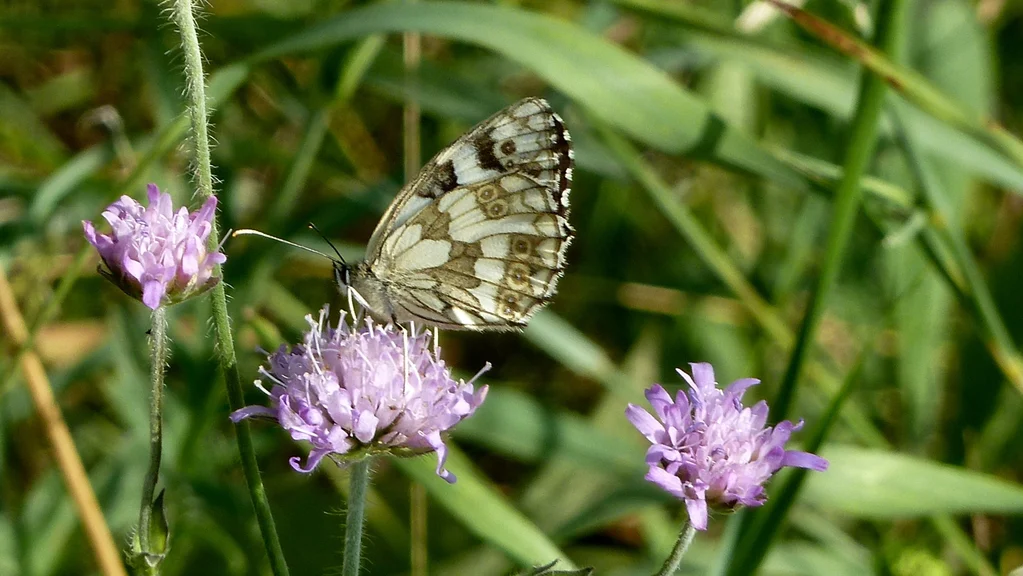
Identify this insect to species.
Melanargia galathea
